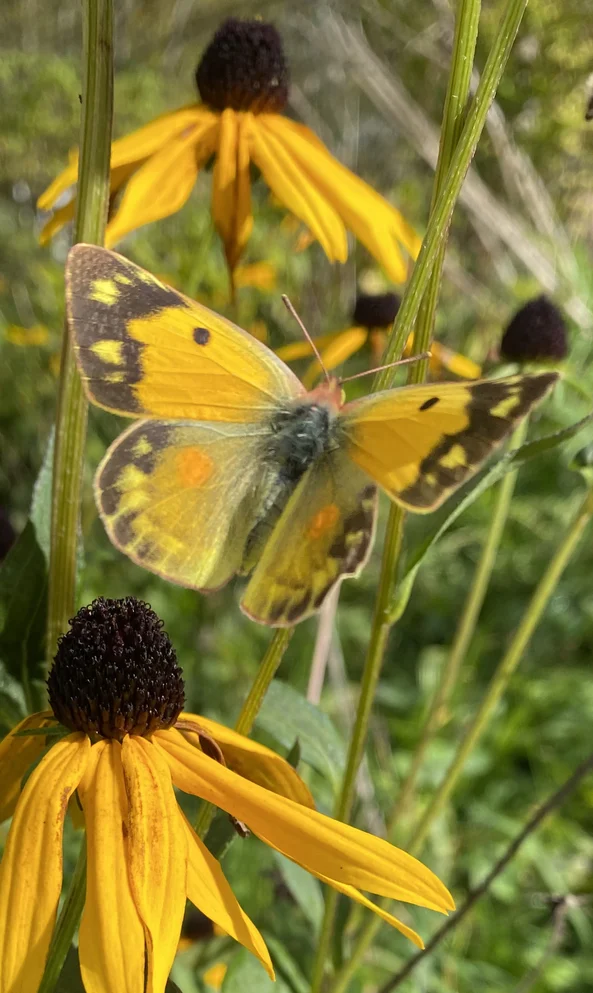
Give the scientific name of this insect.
Colias croceus
